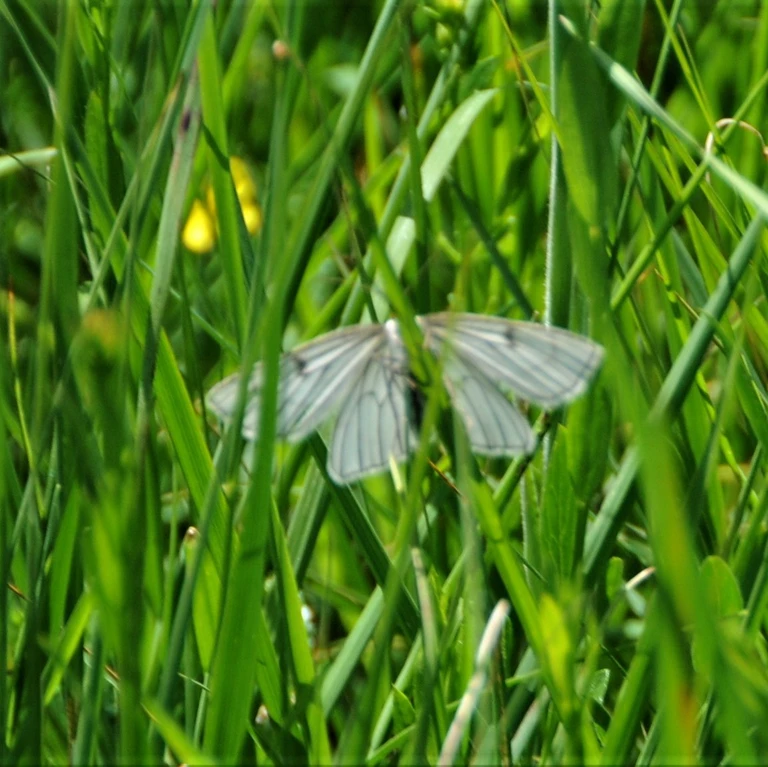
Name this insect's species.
Siona lineata
